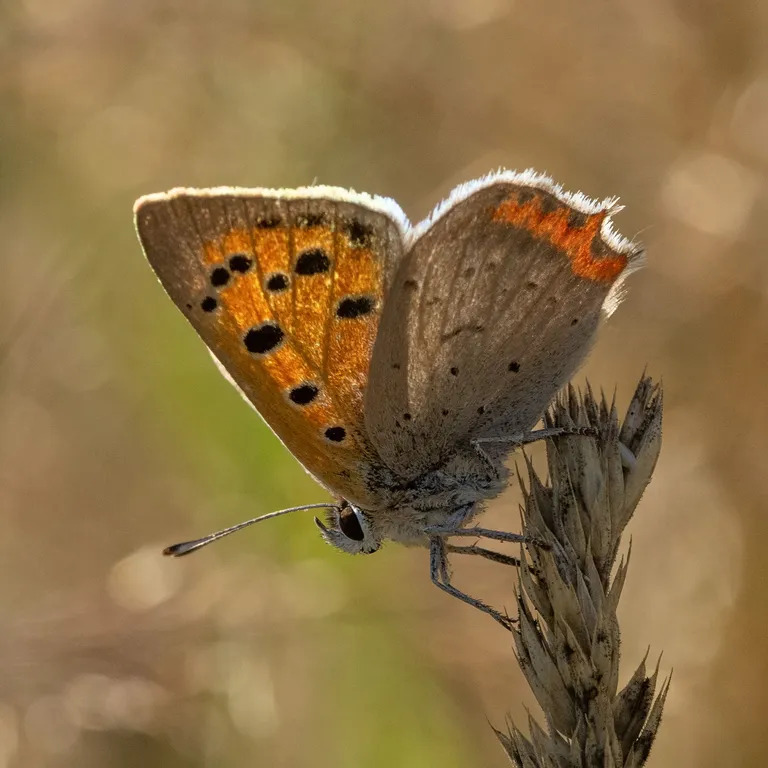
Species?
Lycaena phlaeas
